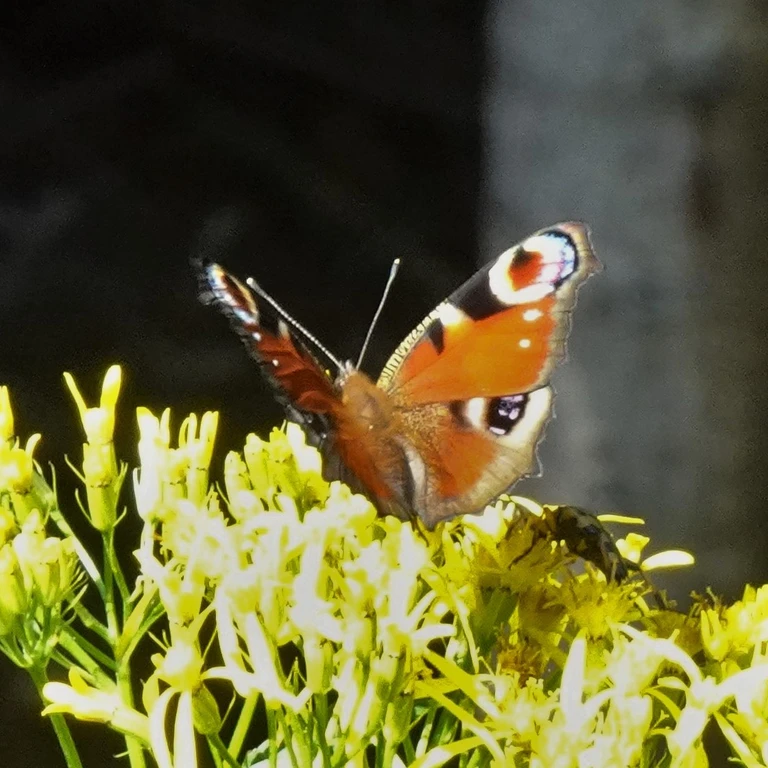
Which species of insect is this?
Aglais io
